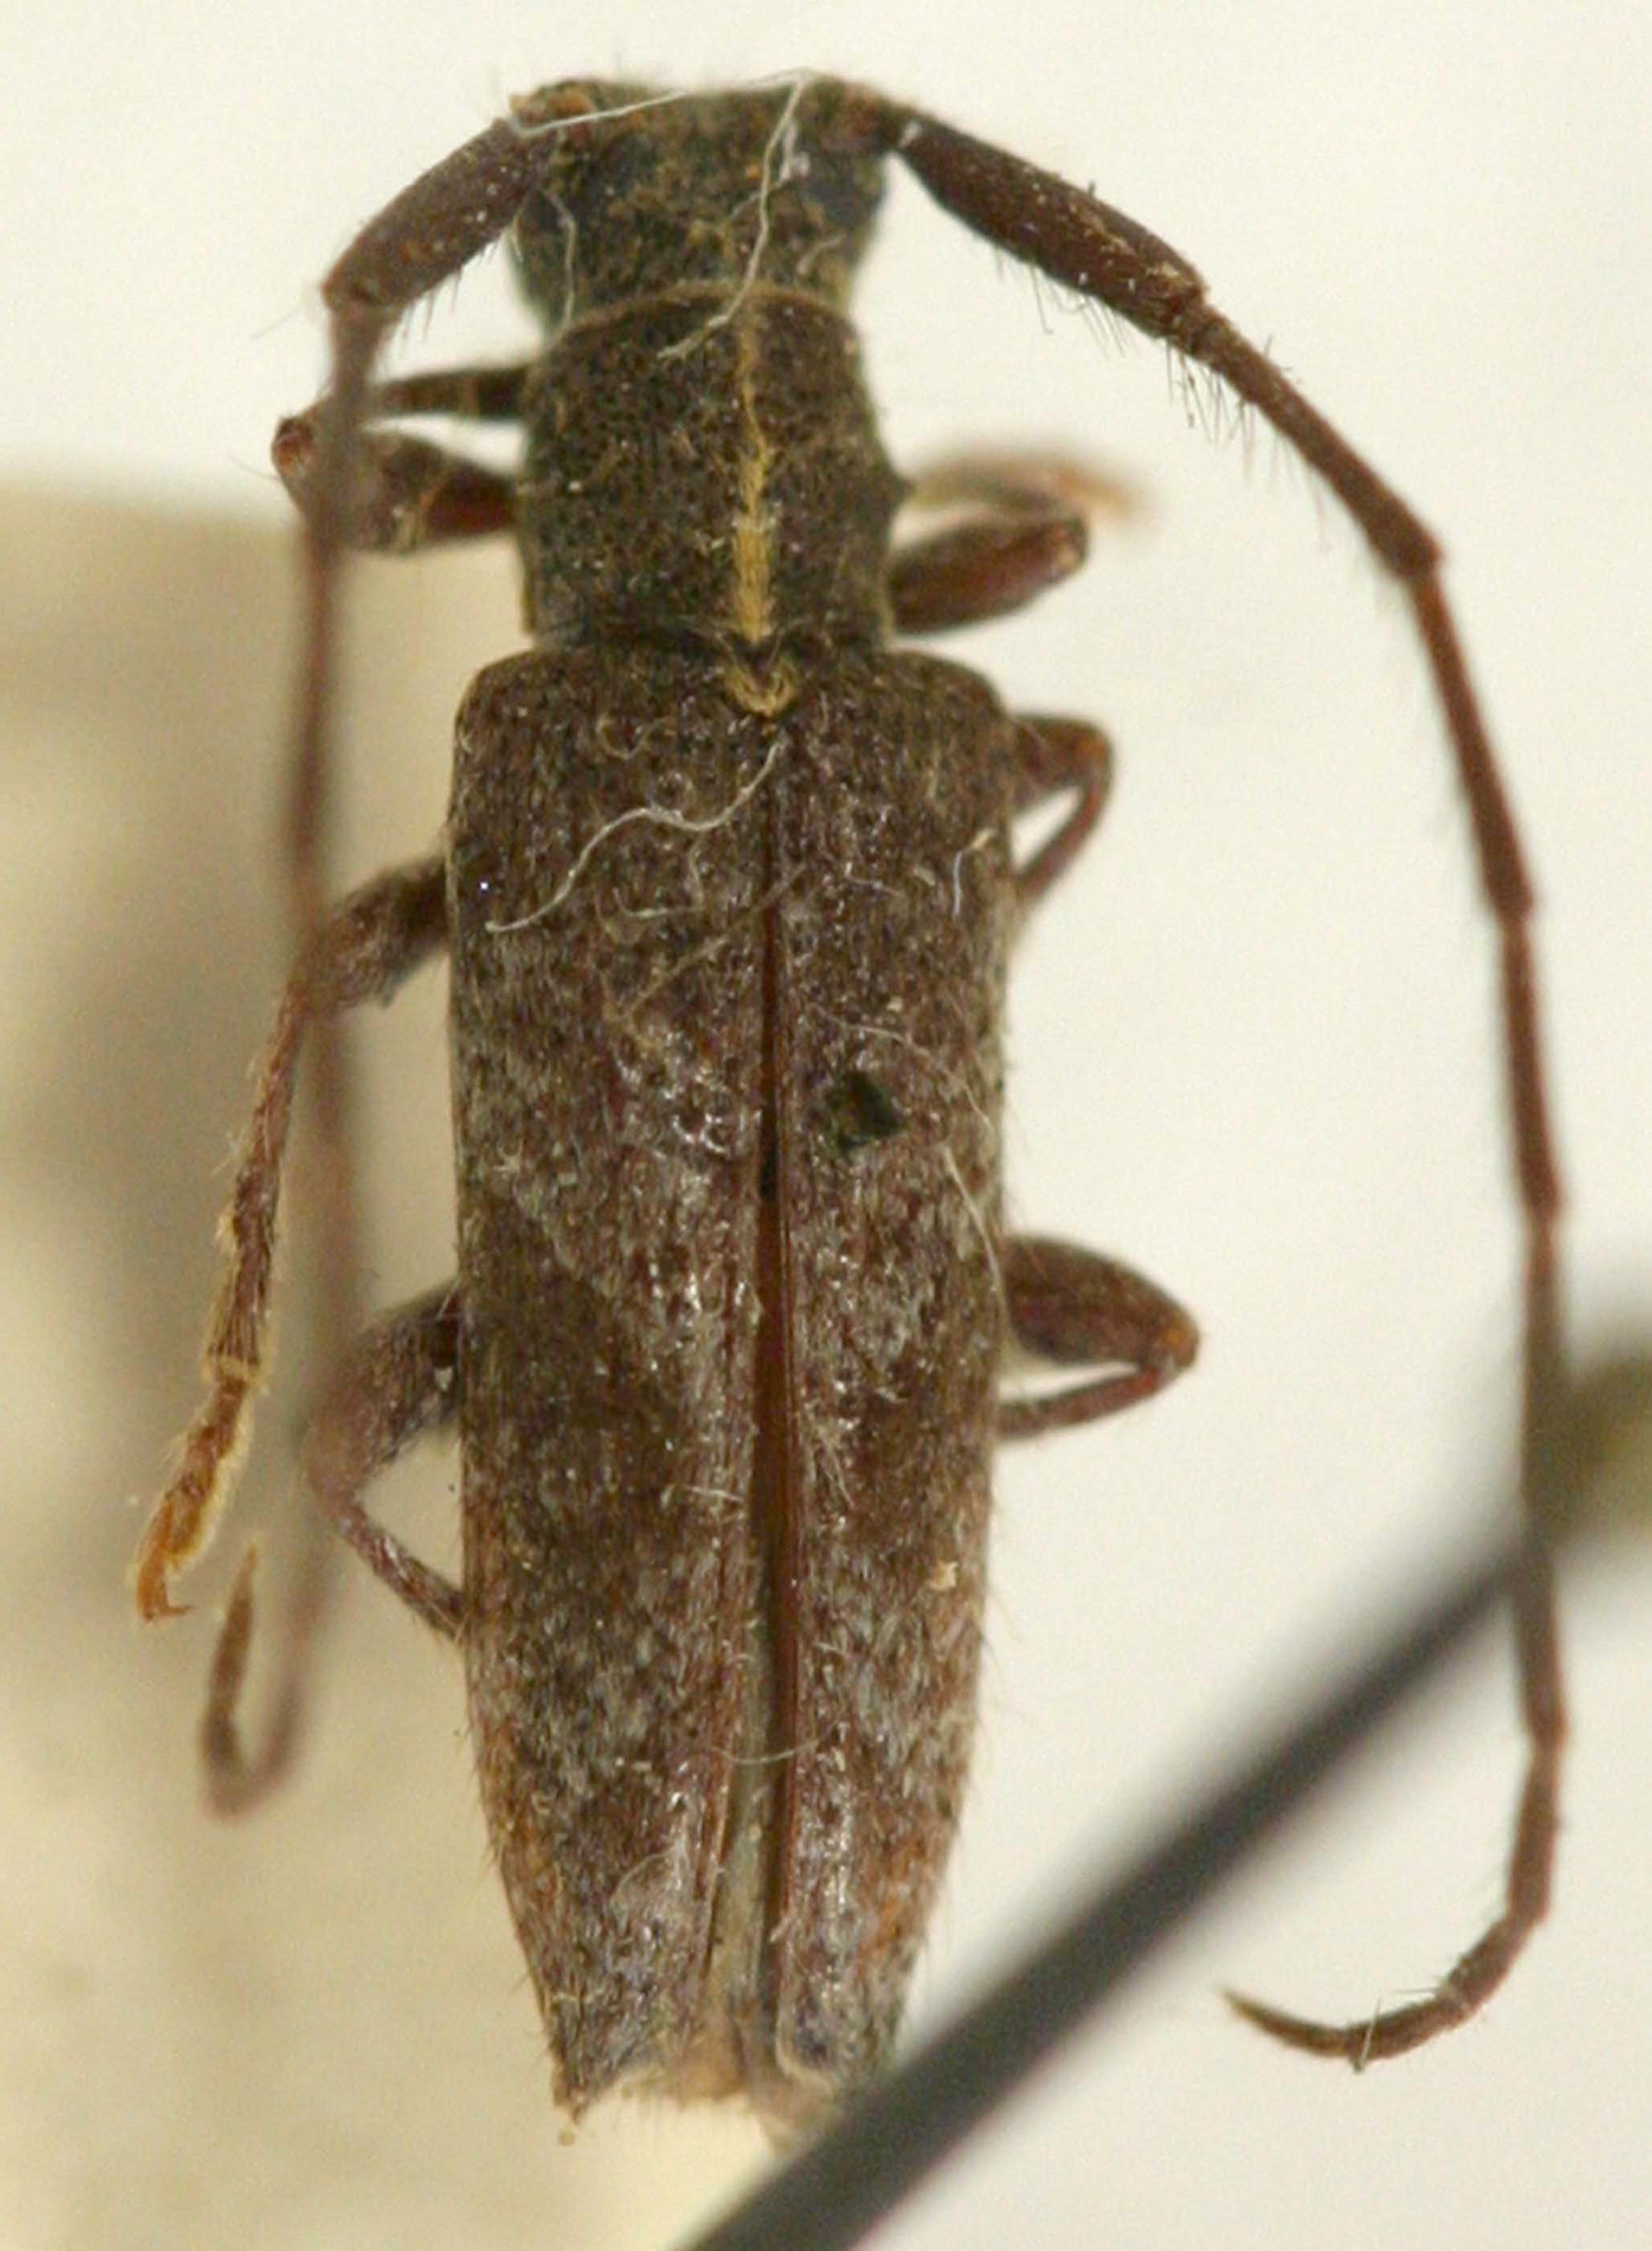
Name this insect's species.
Ischnolea peruana
